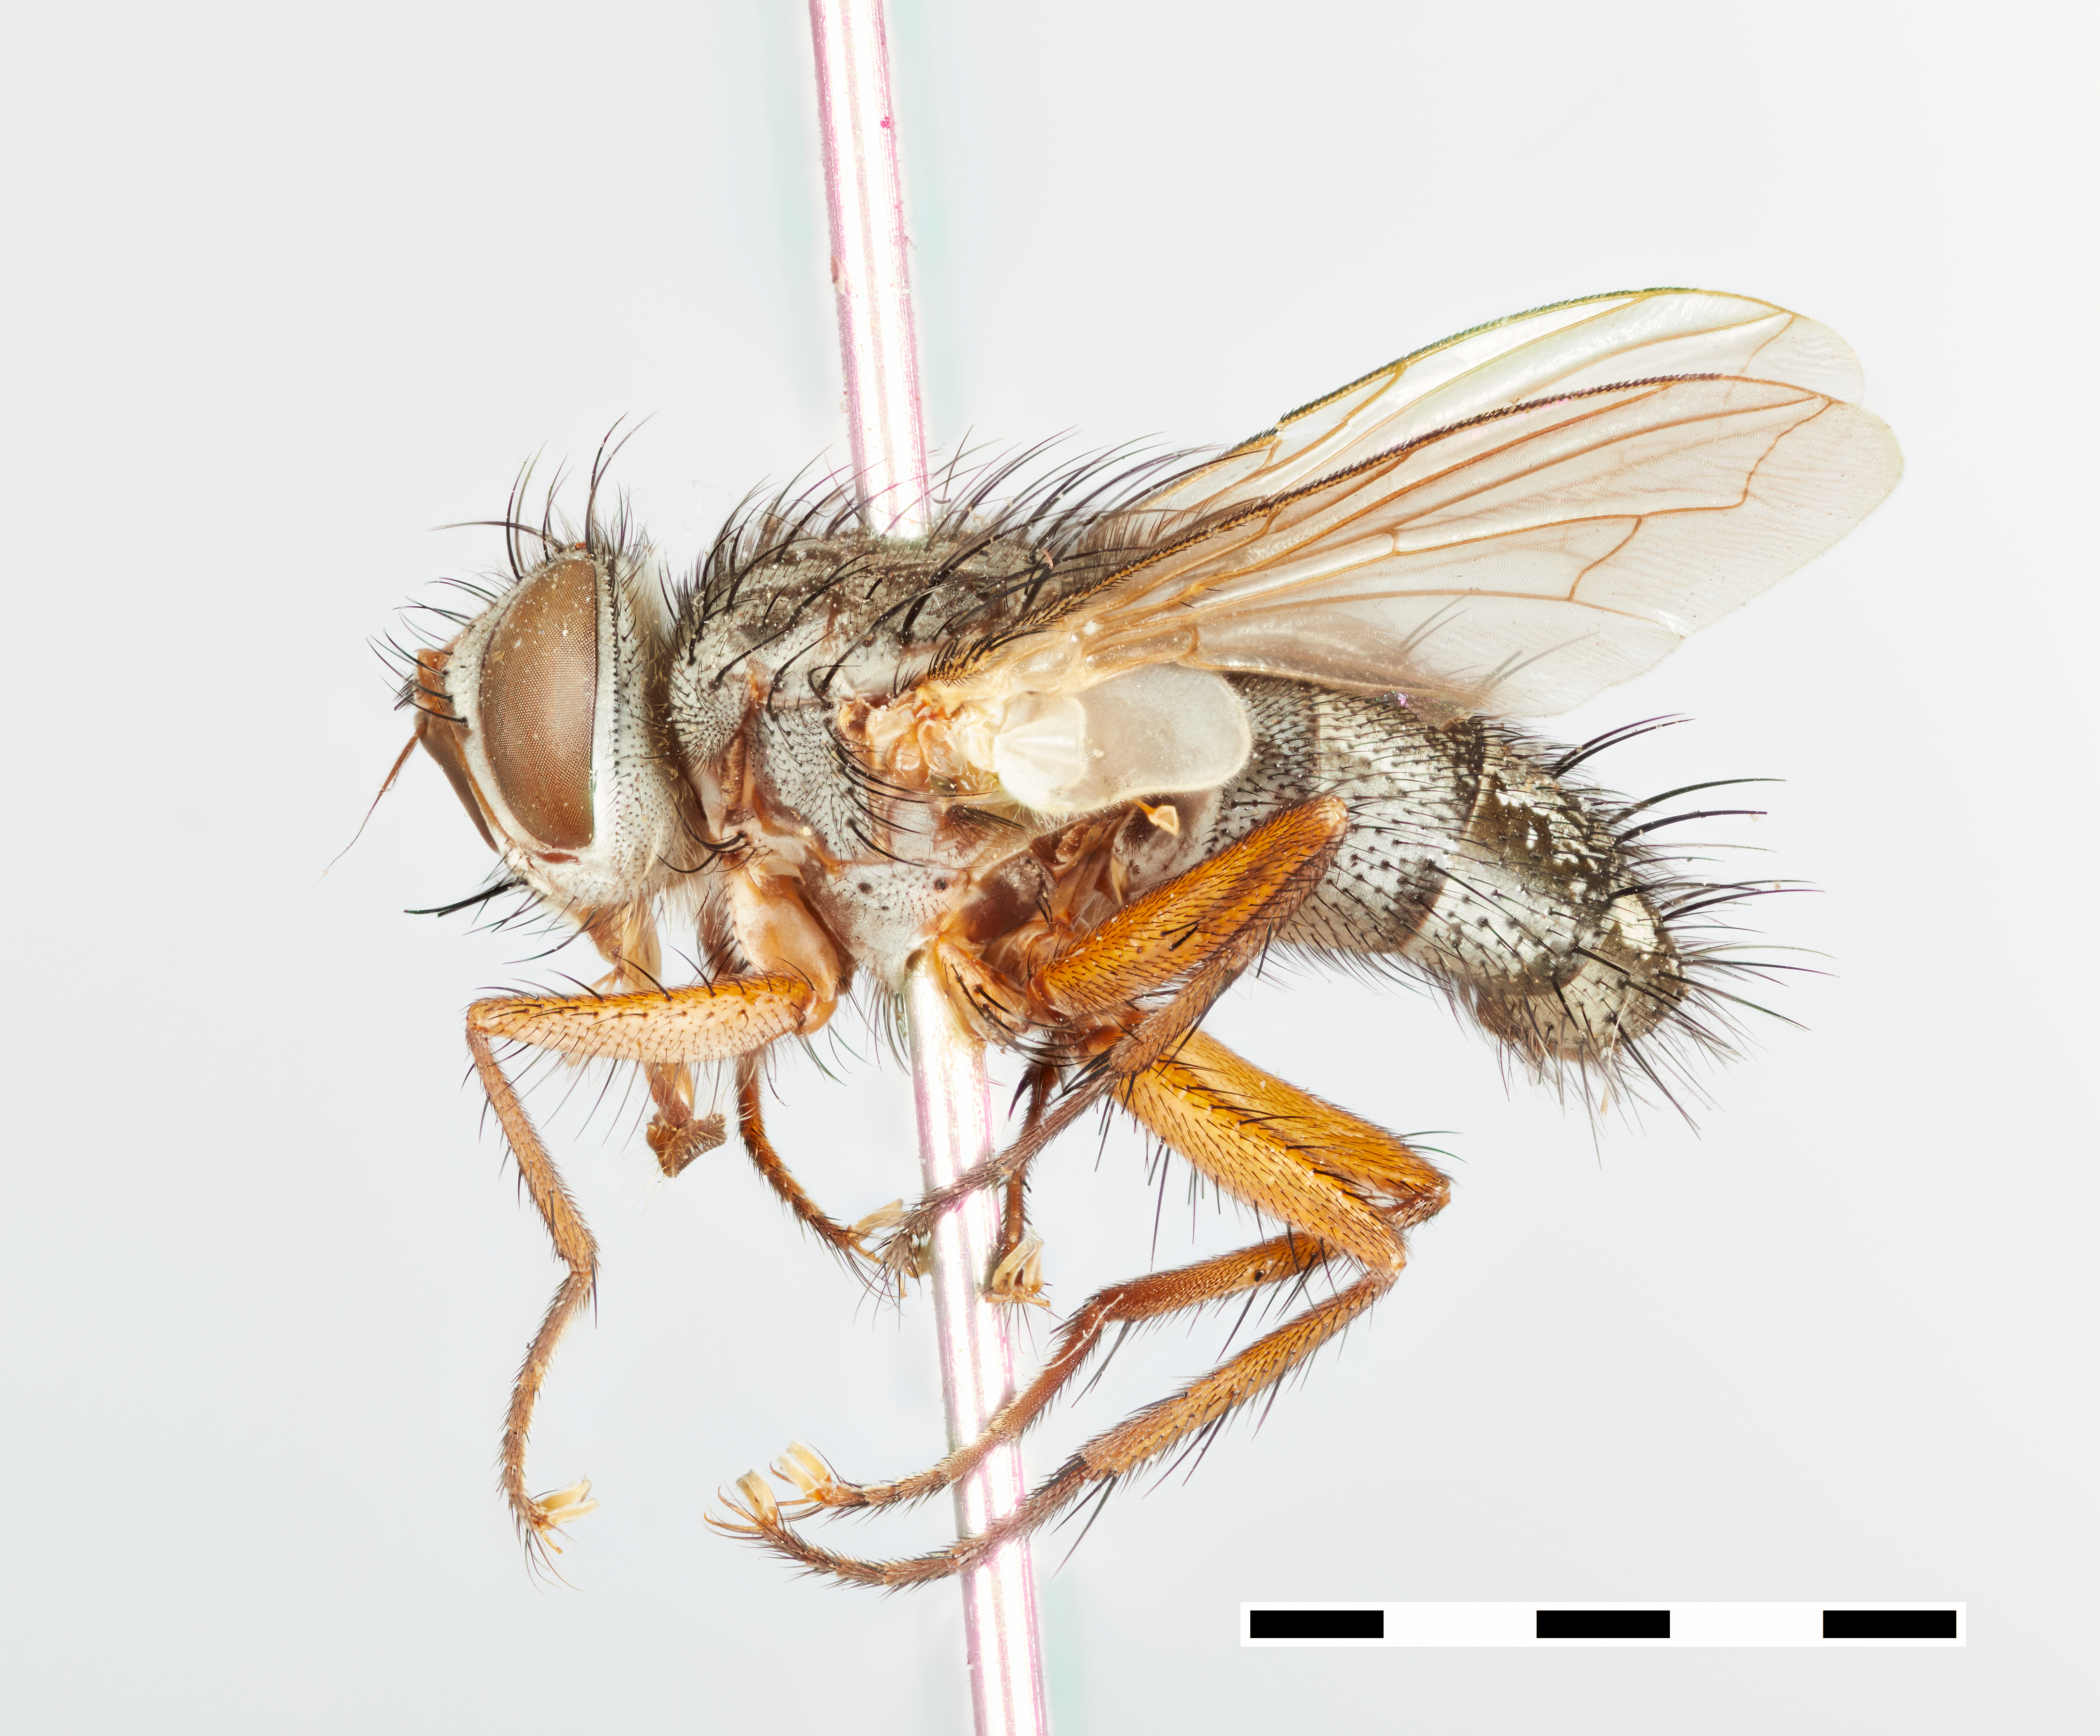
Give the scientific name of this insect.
Sturmia australis
